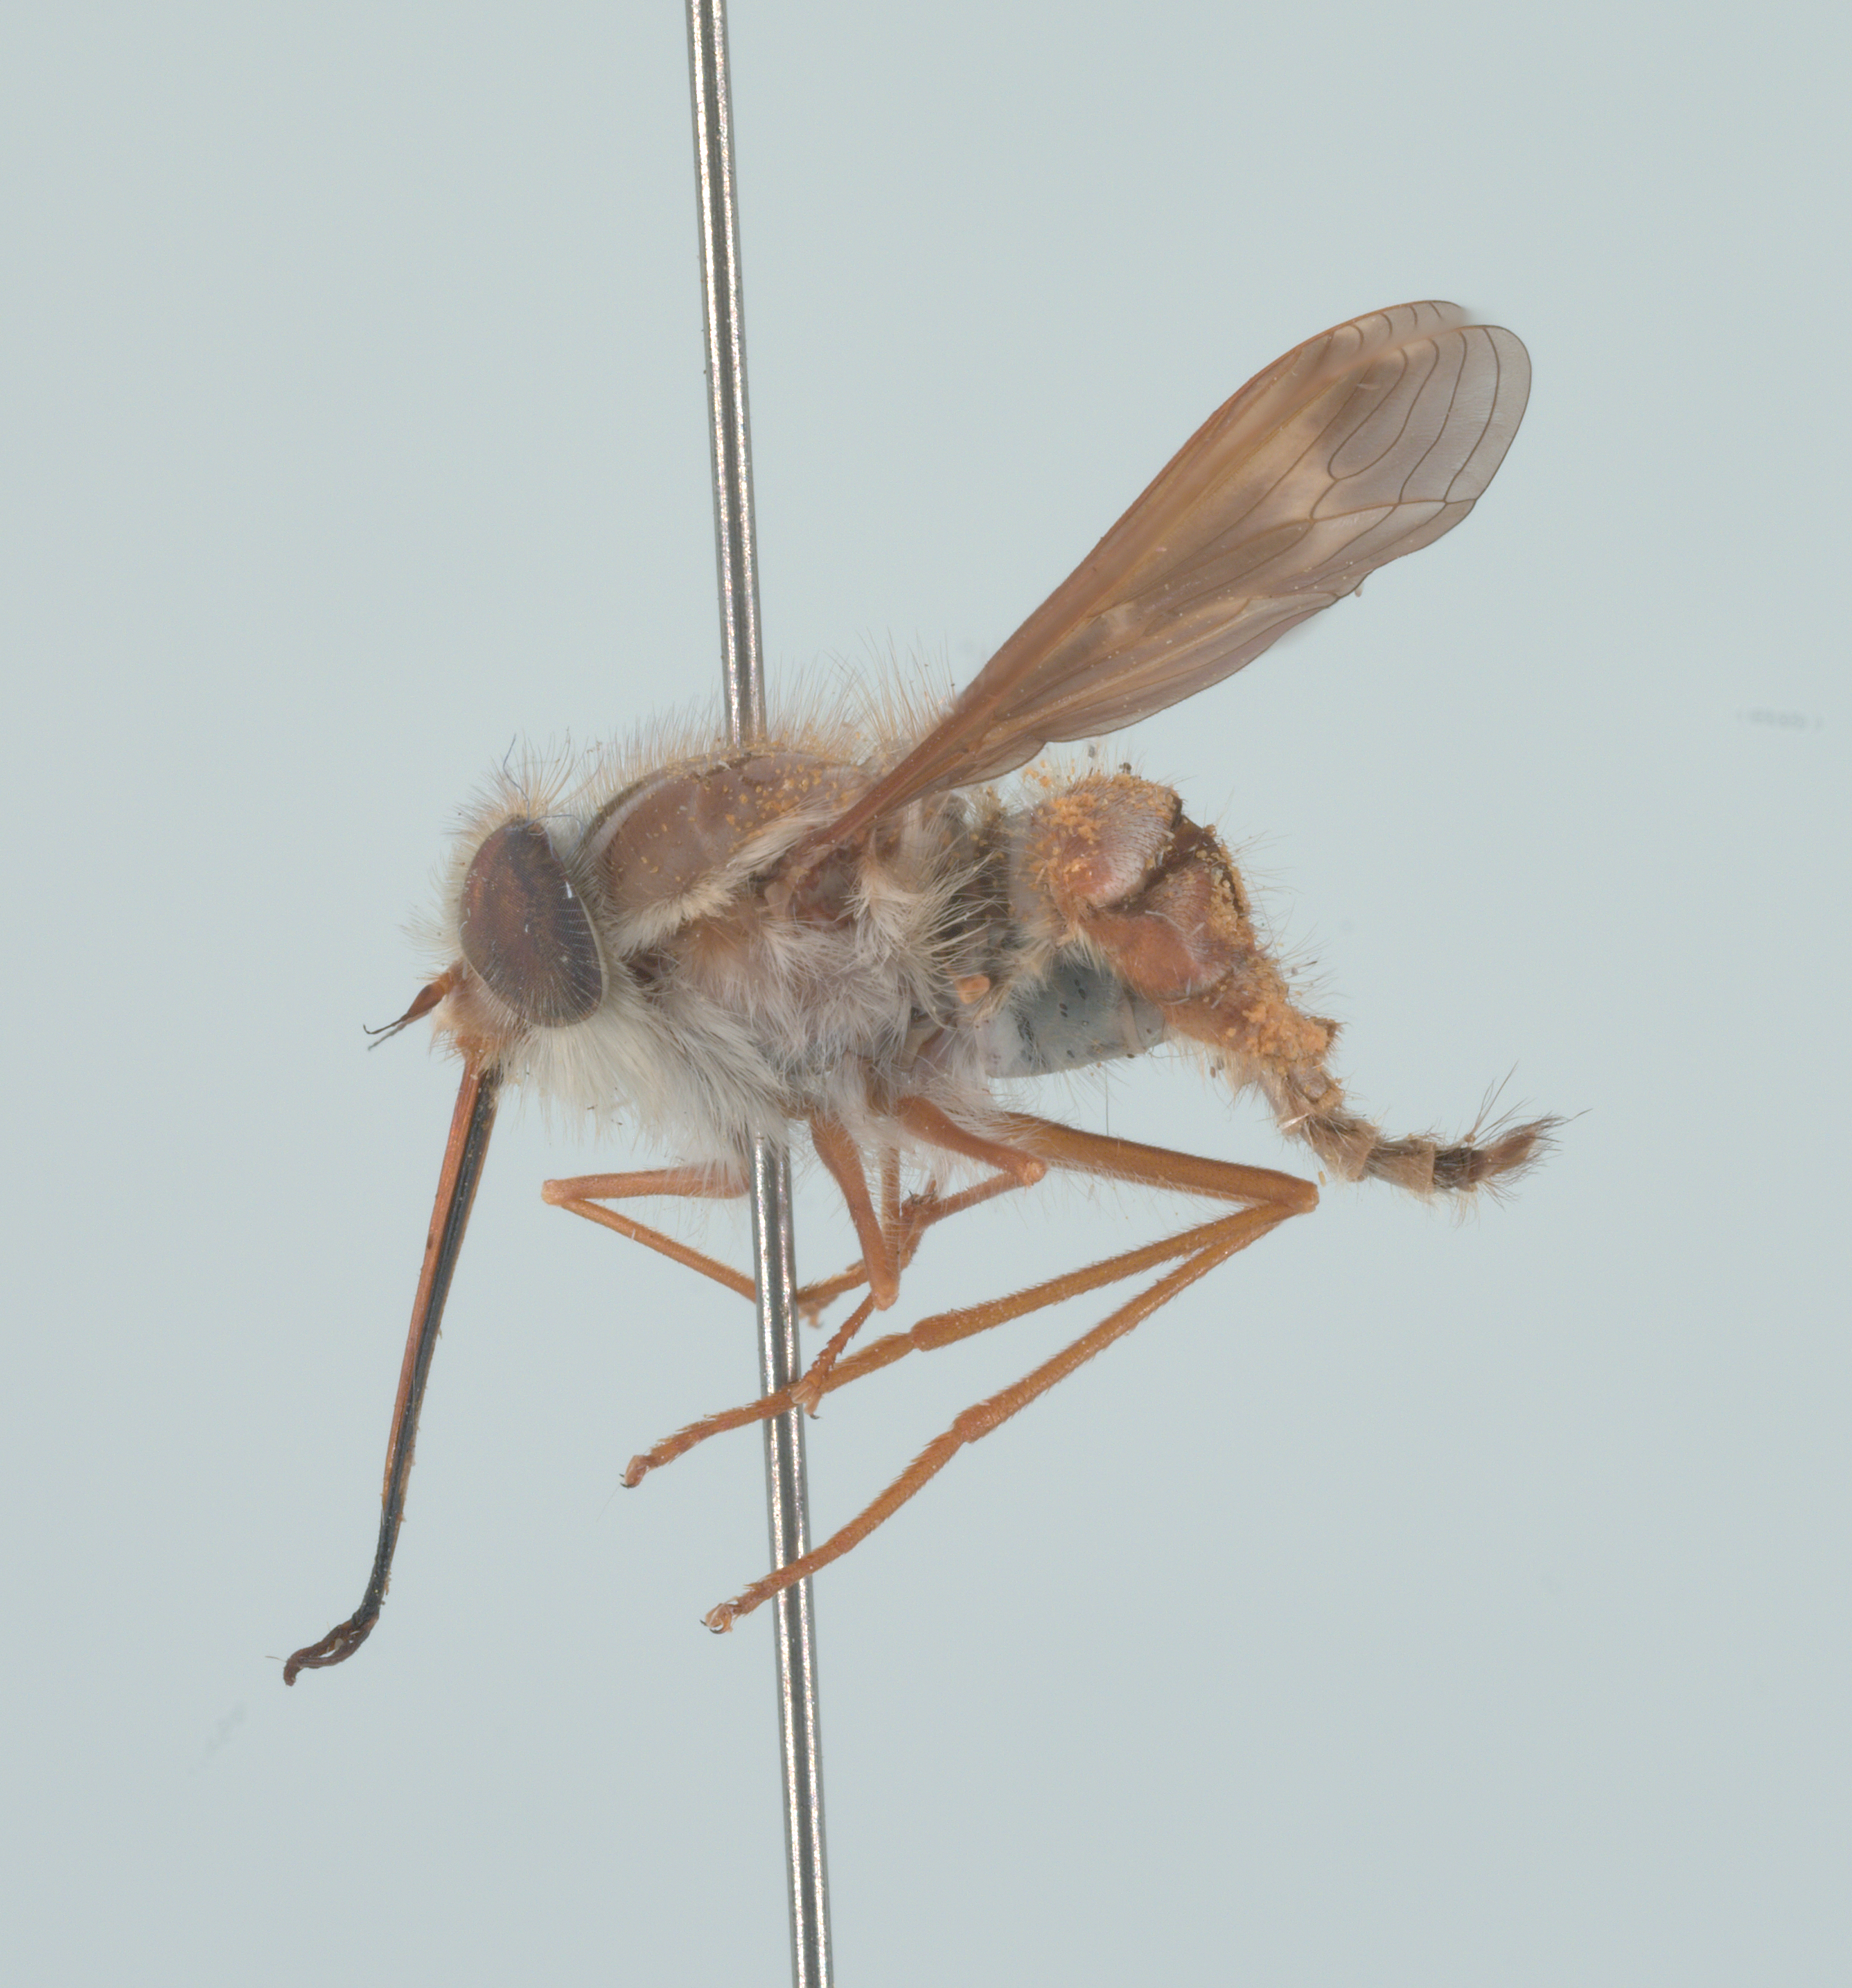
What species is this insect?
Hirmoneura nubipennis (also Trichophthalma nubipennis)
